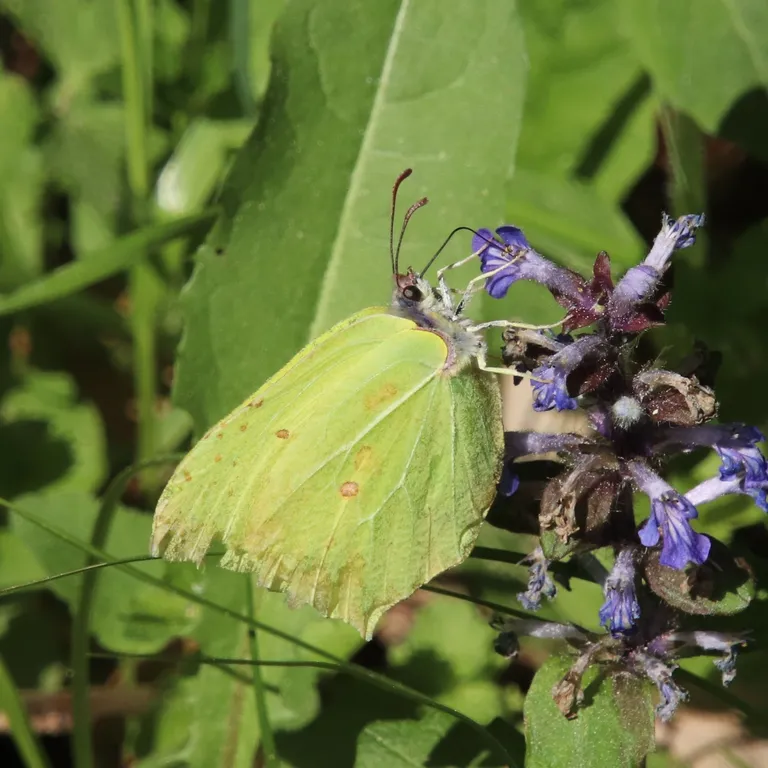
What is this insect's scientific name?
Gonepteryx rhamni
